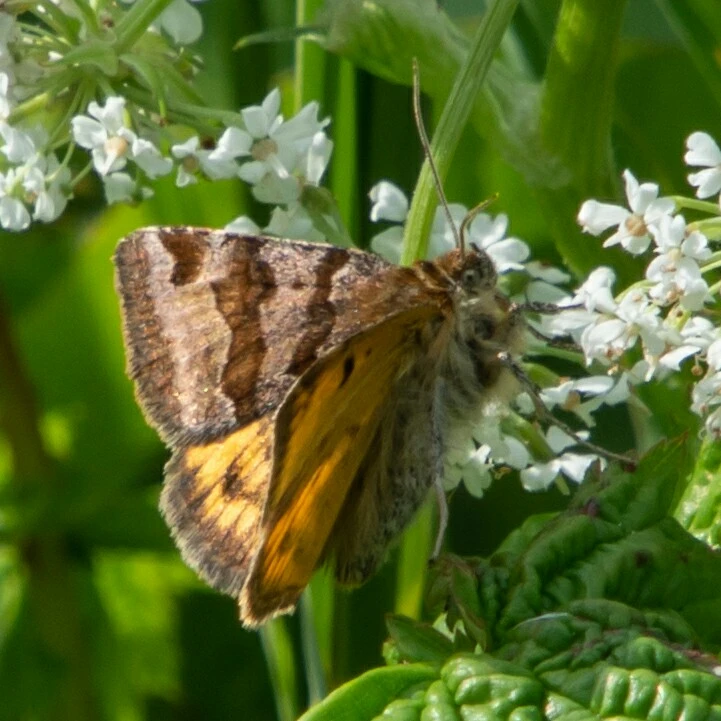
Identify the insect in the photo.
Euclidia glyphica
